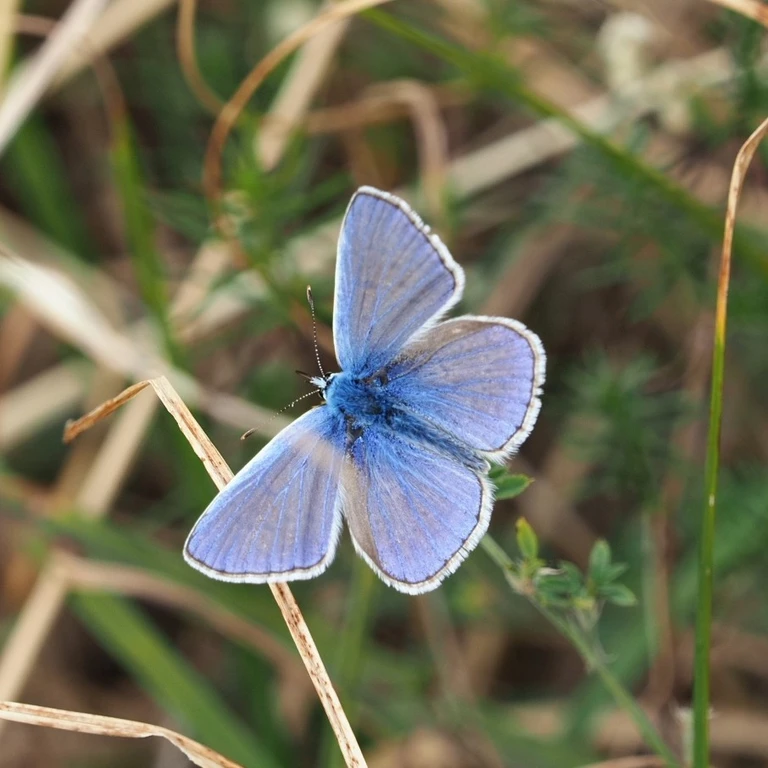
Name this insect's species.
Polyommatus icarus
